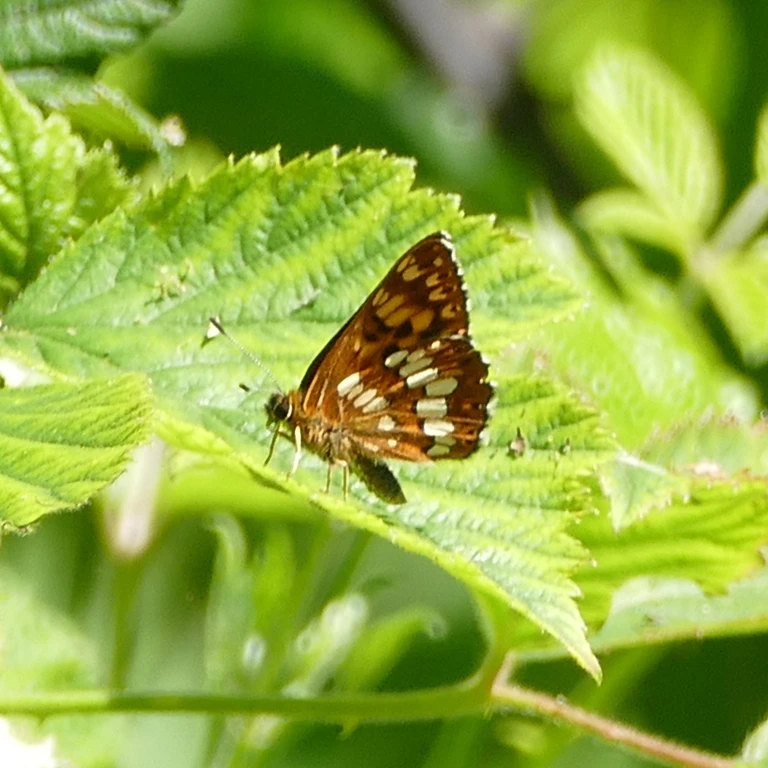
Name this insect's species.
Hamearis lucina
